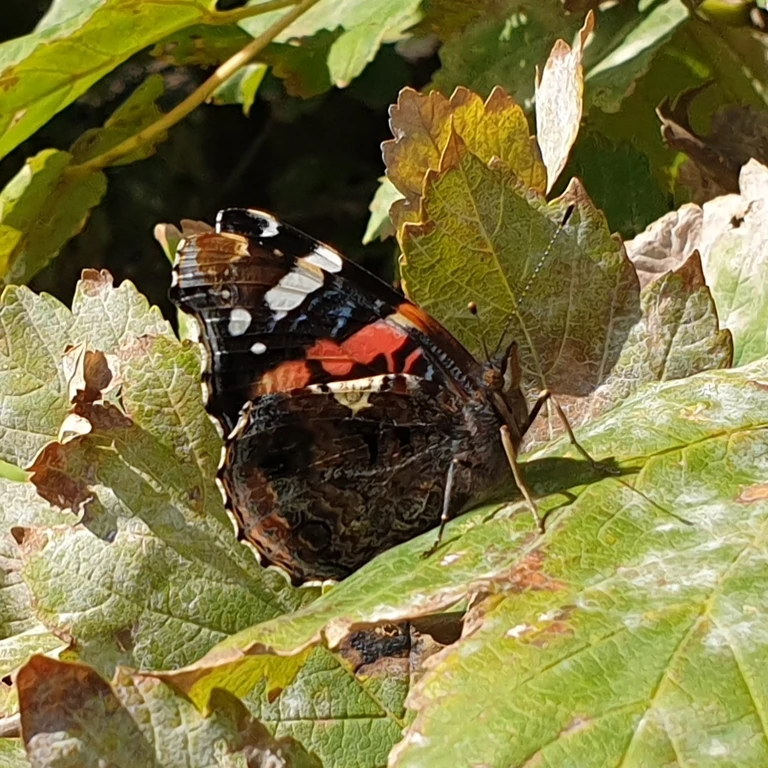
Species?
Vanessa atalanta
